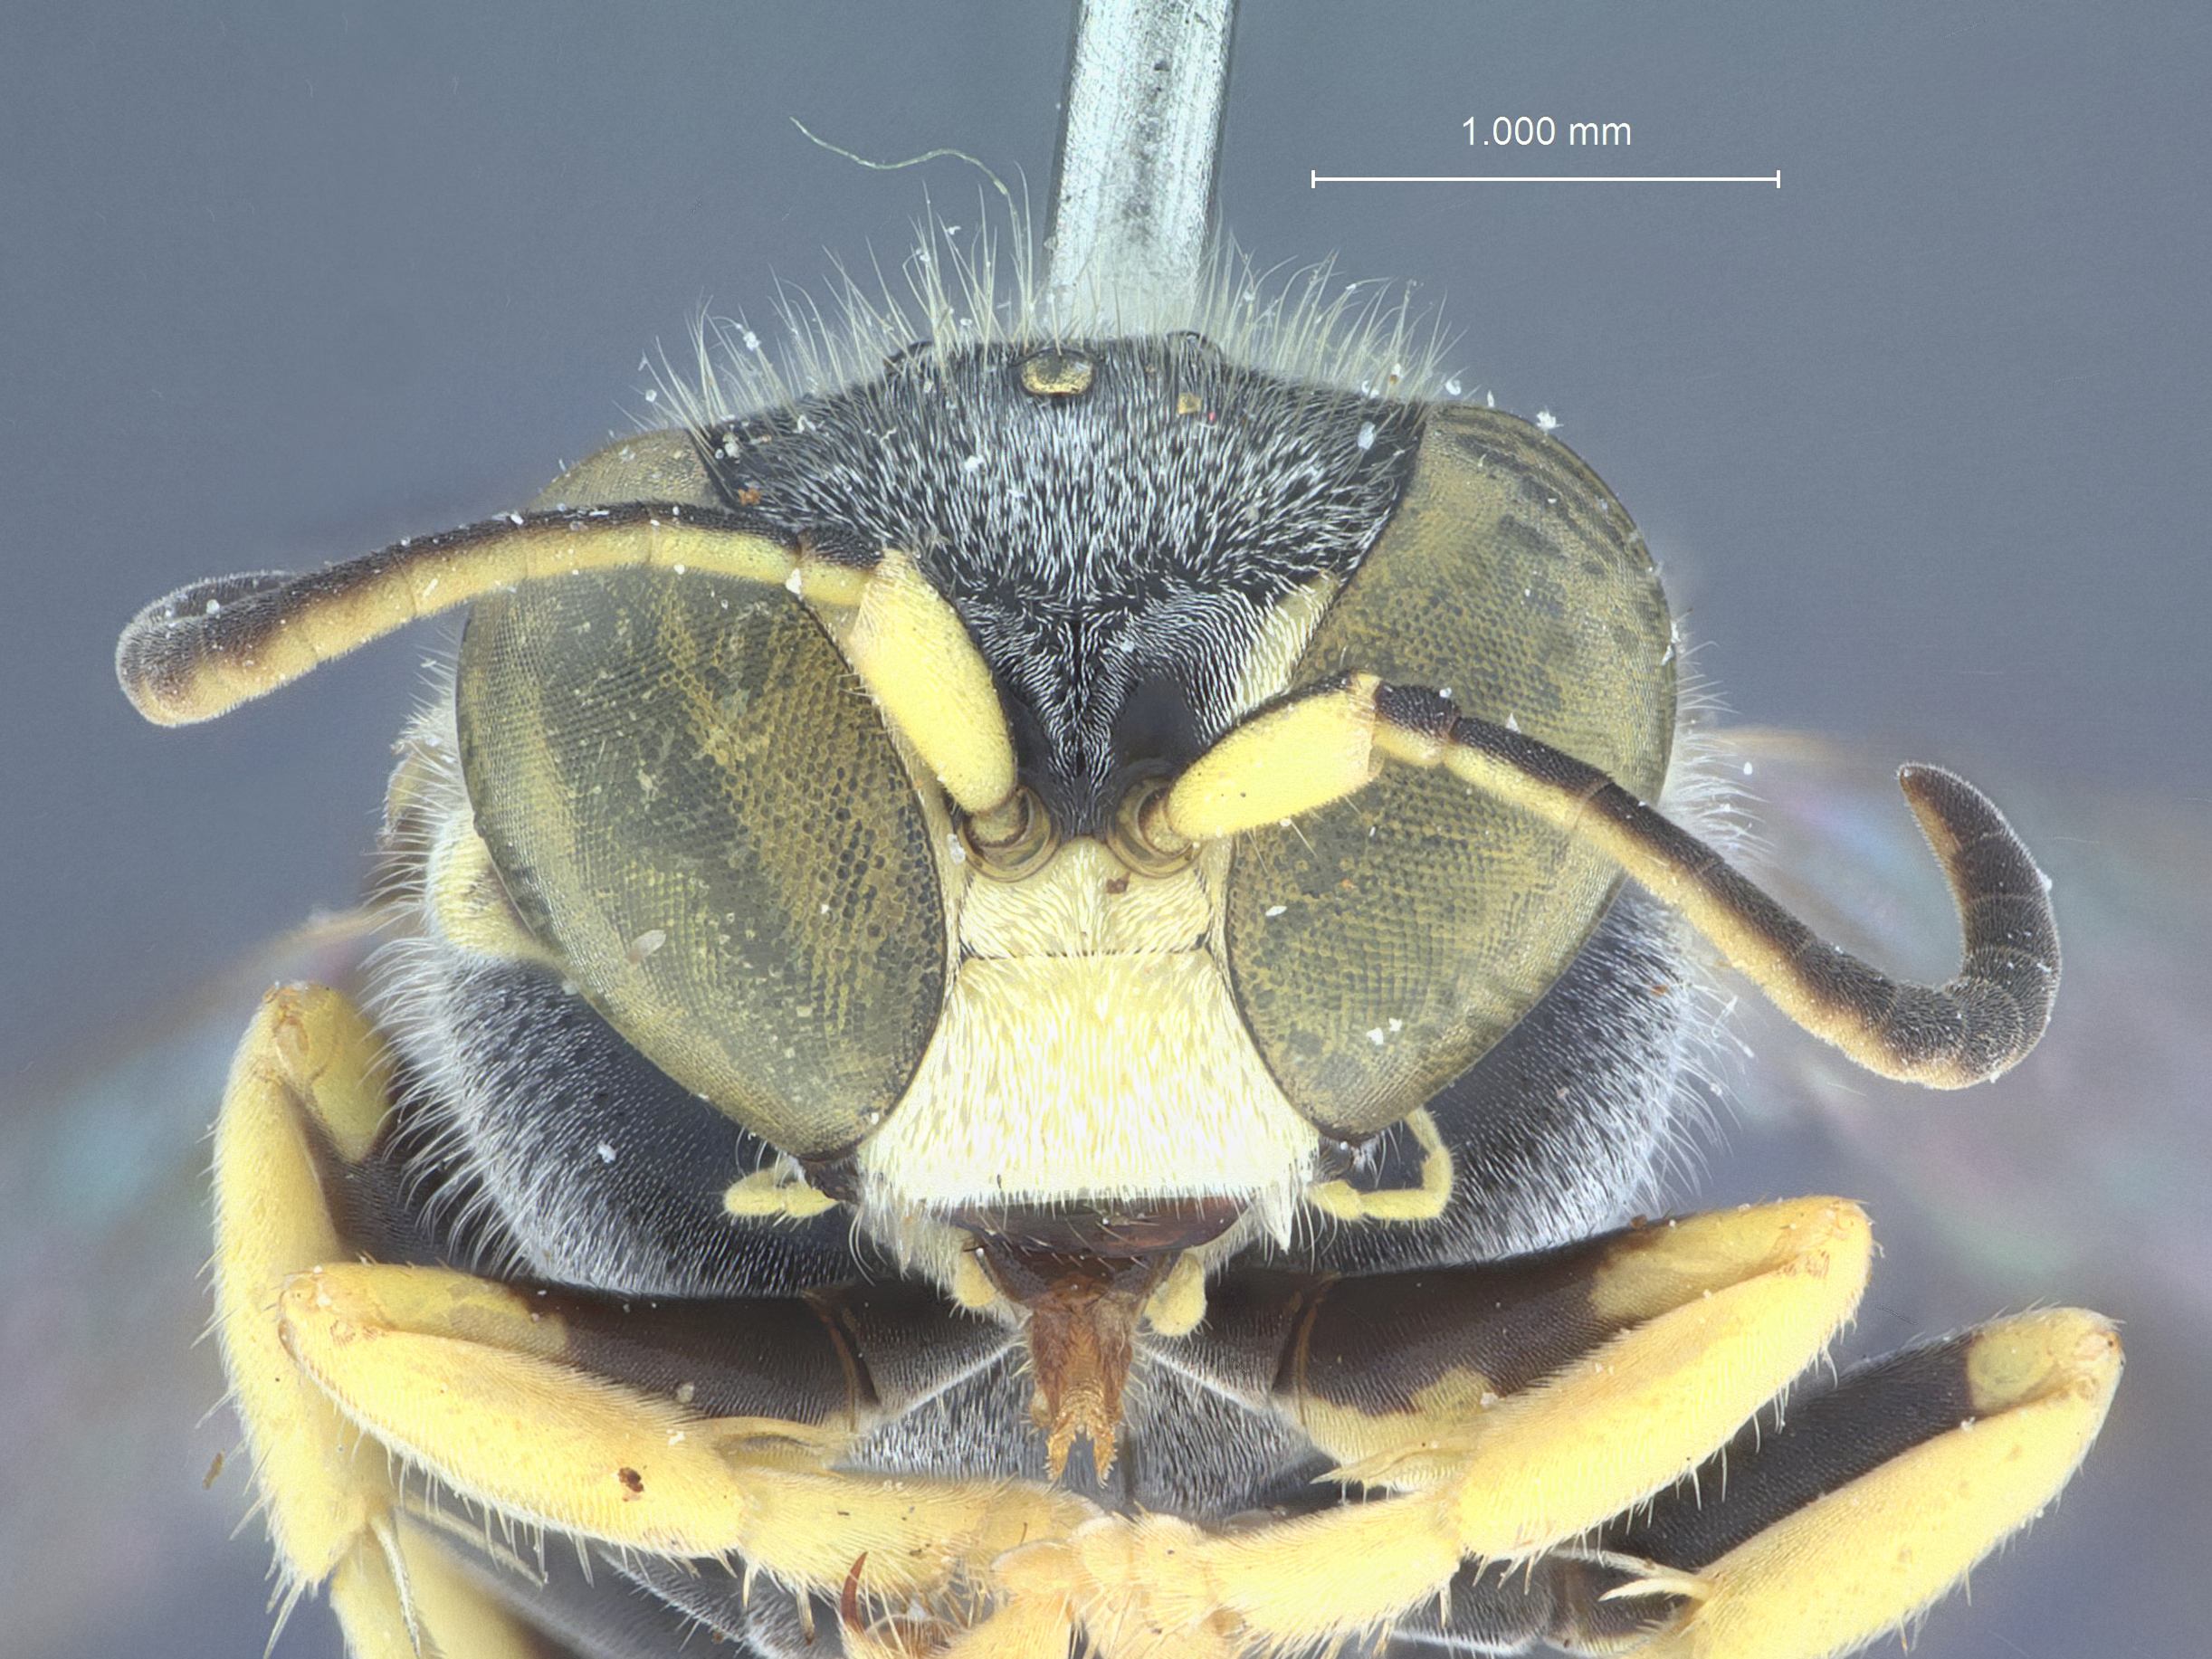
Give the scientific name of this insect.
Bembecinus knighti
